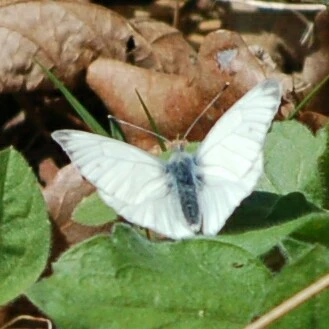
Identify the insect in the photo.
Pieris napi
